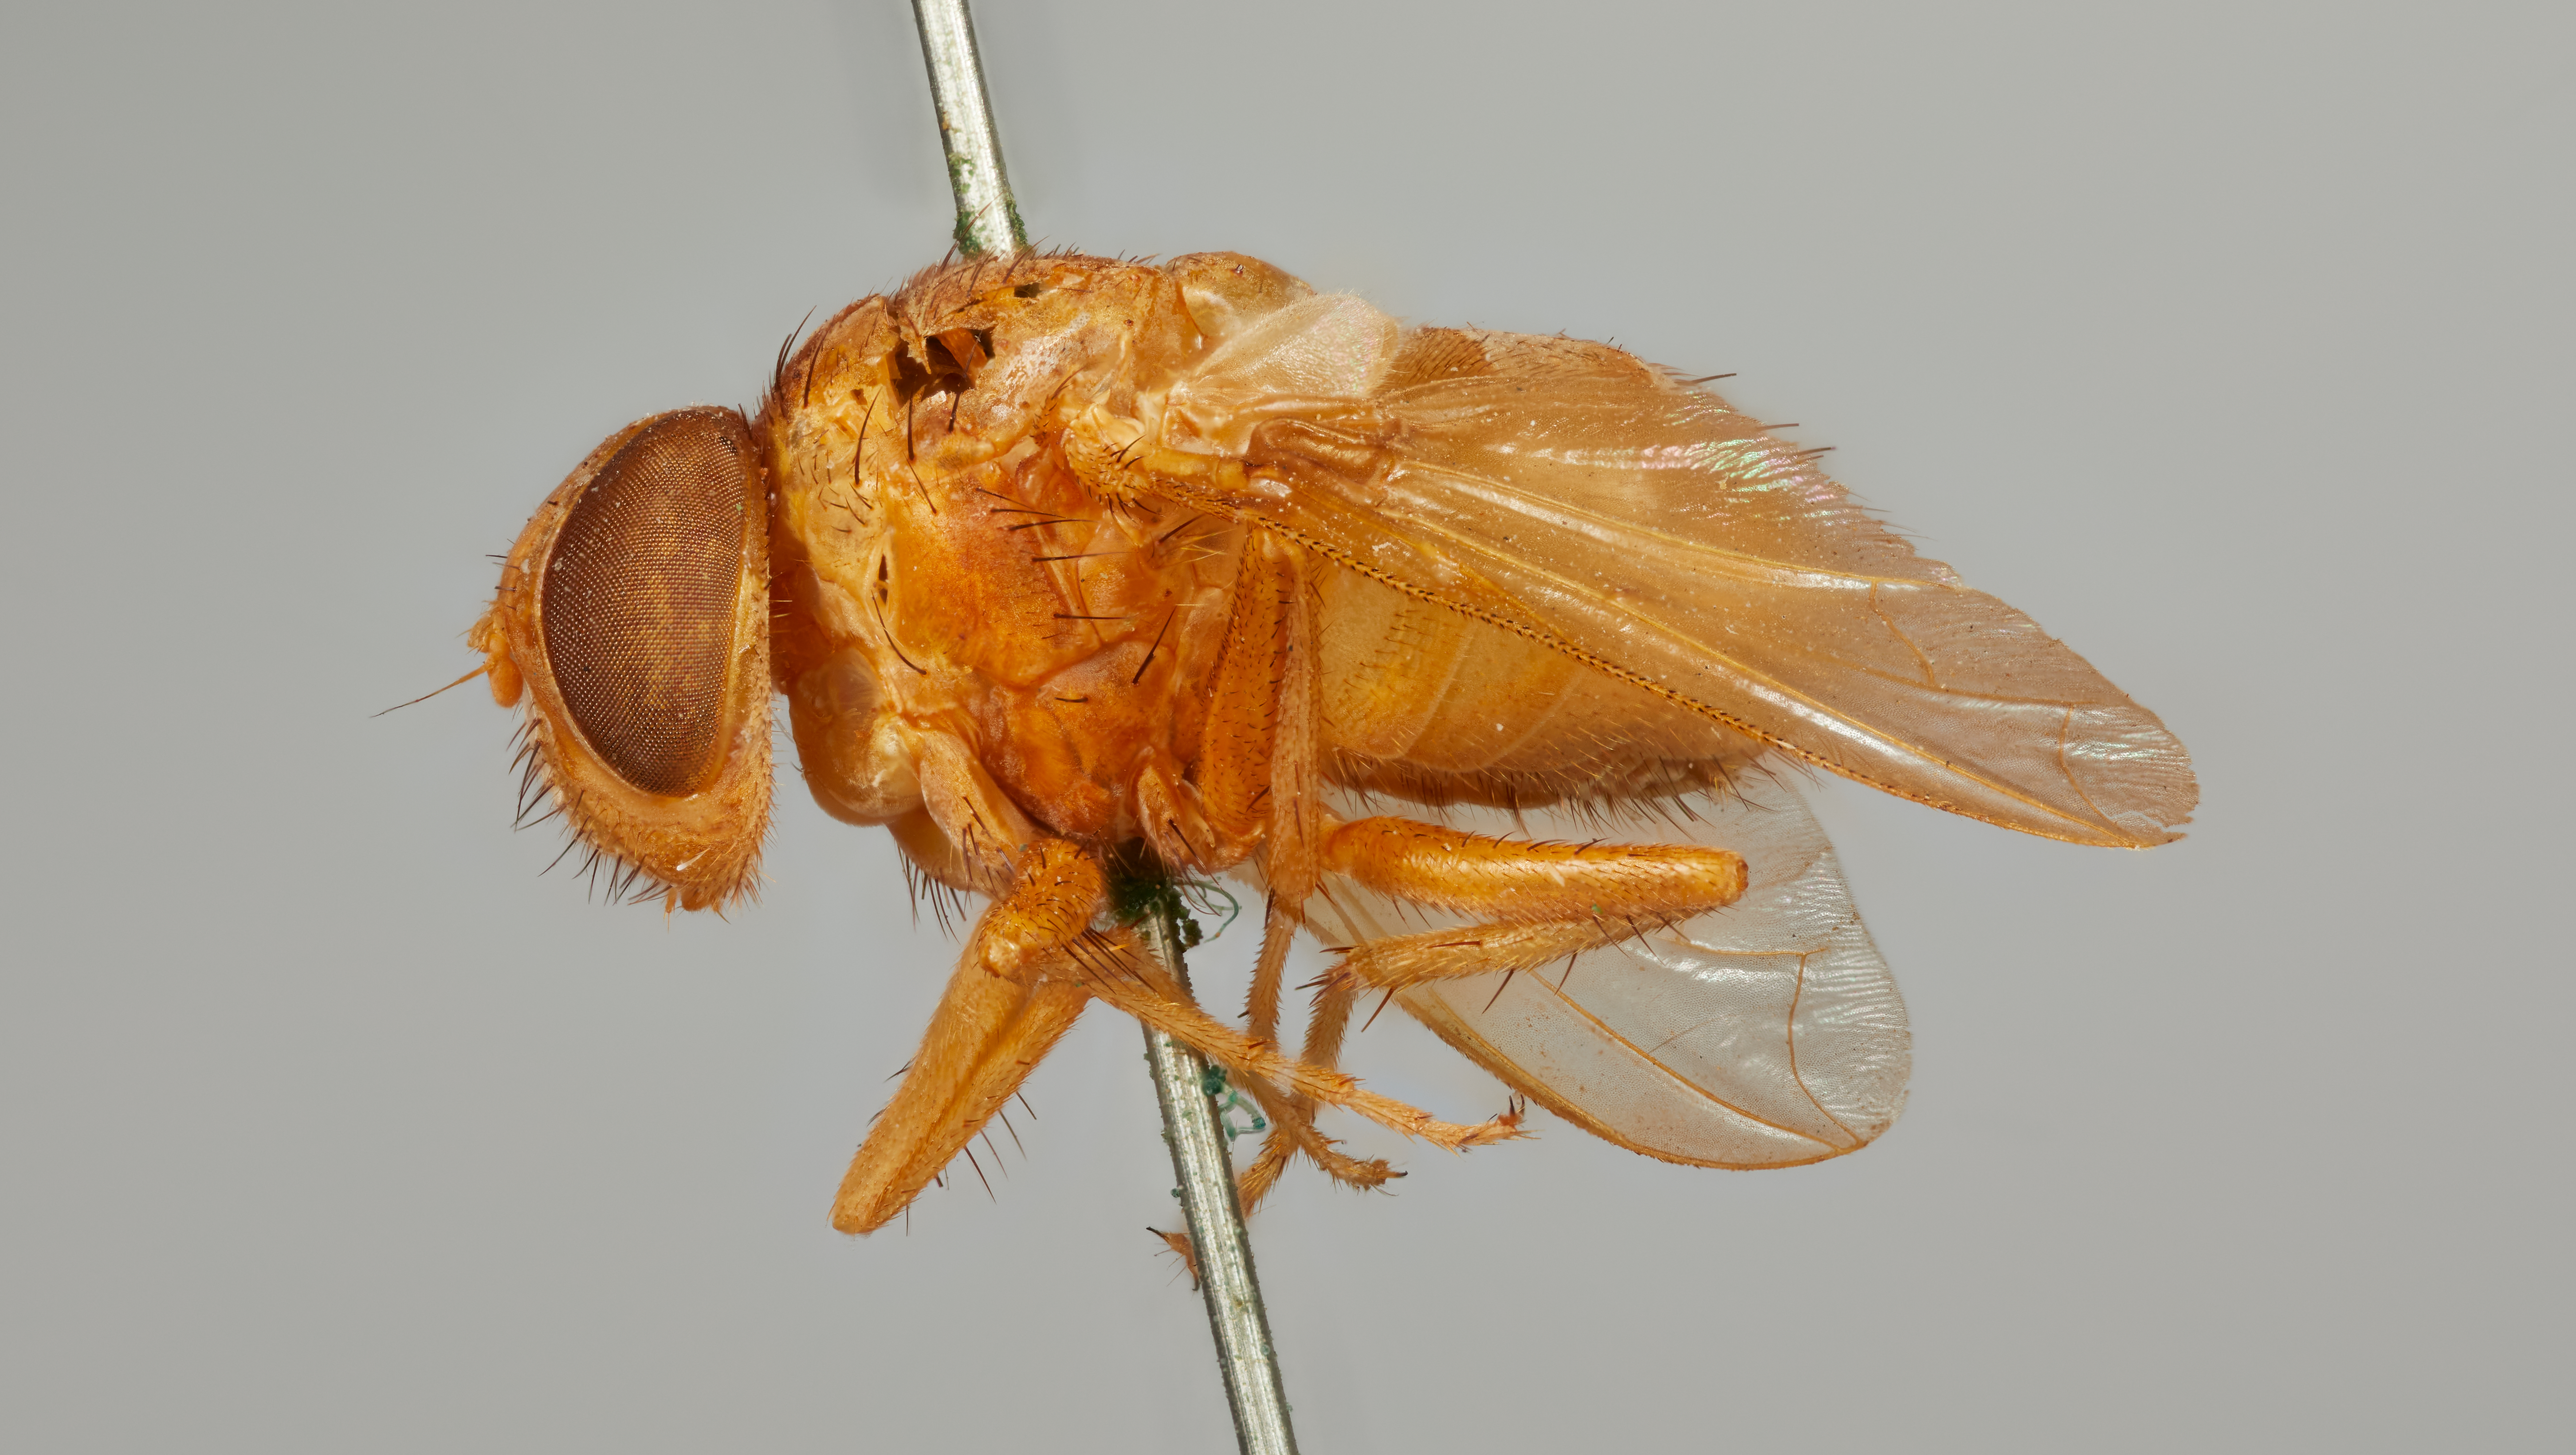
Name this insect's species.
Ormia brevicornis
